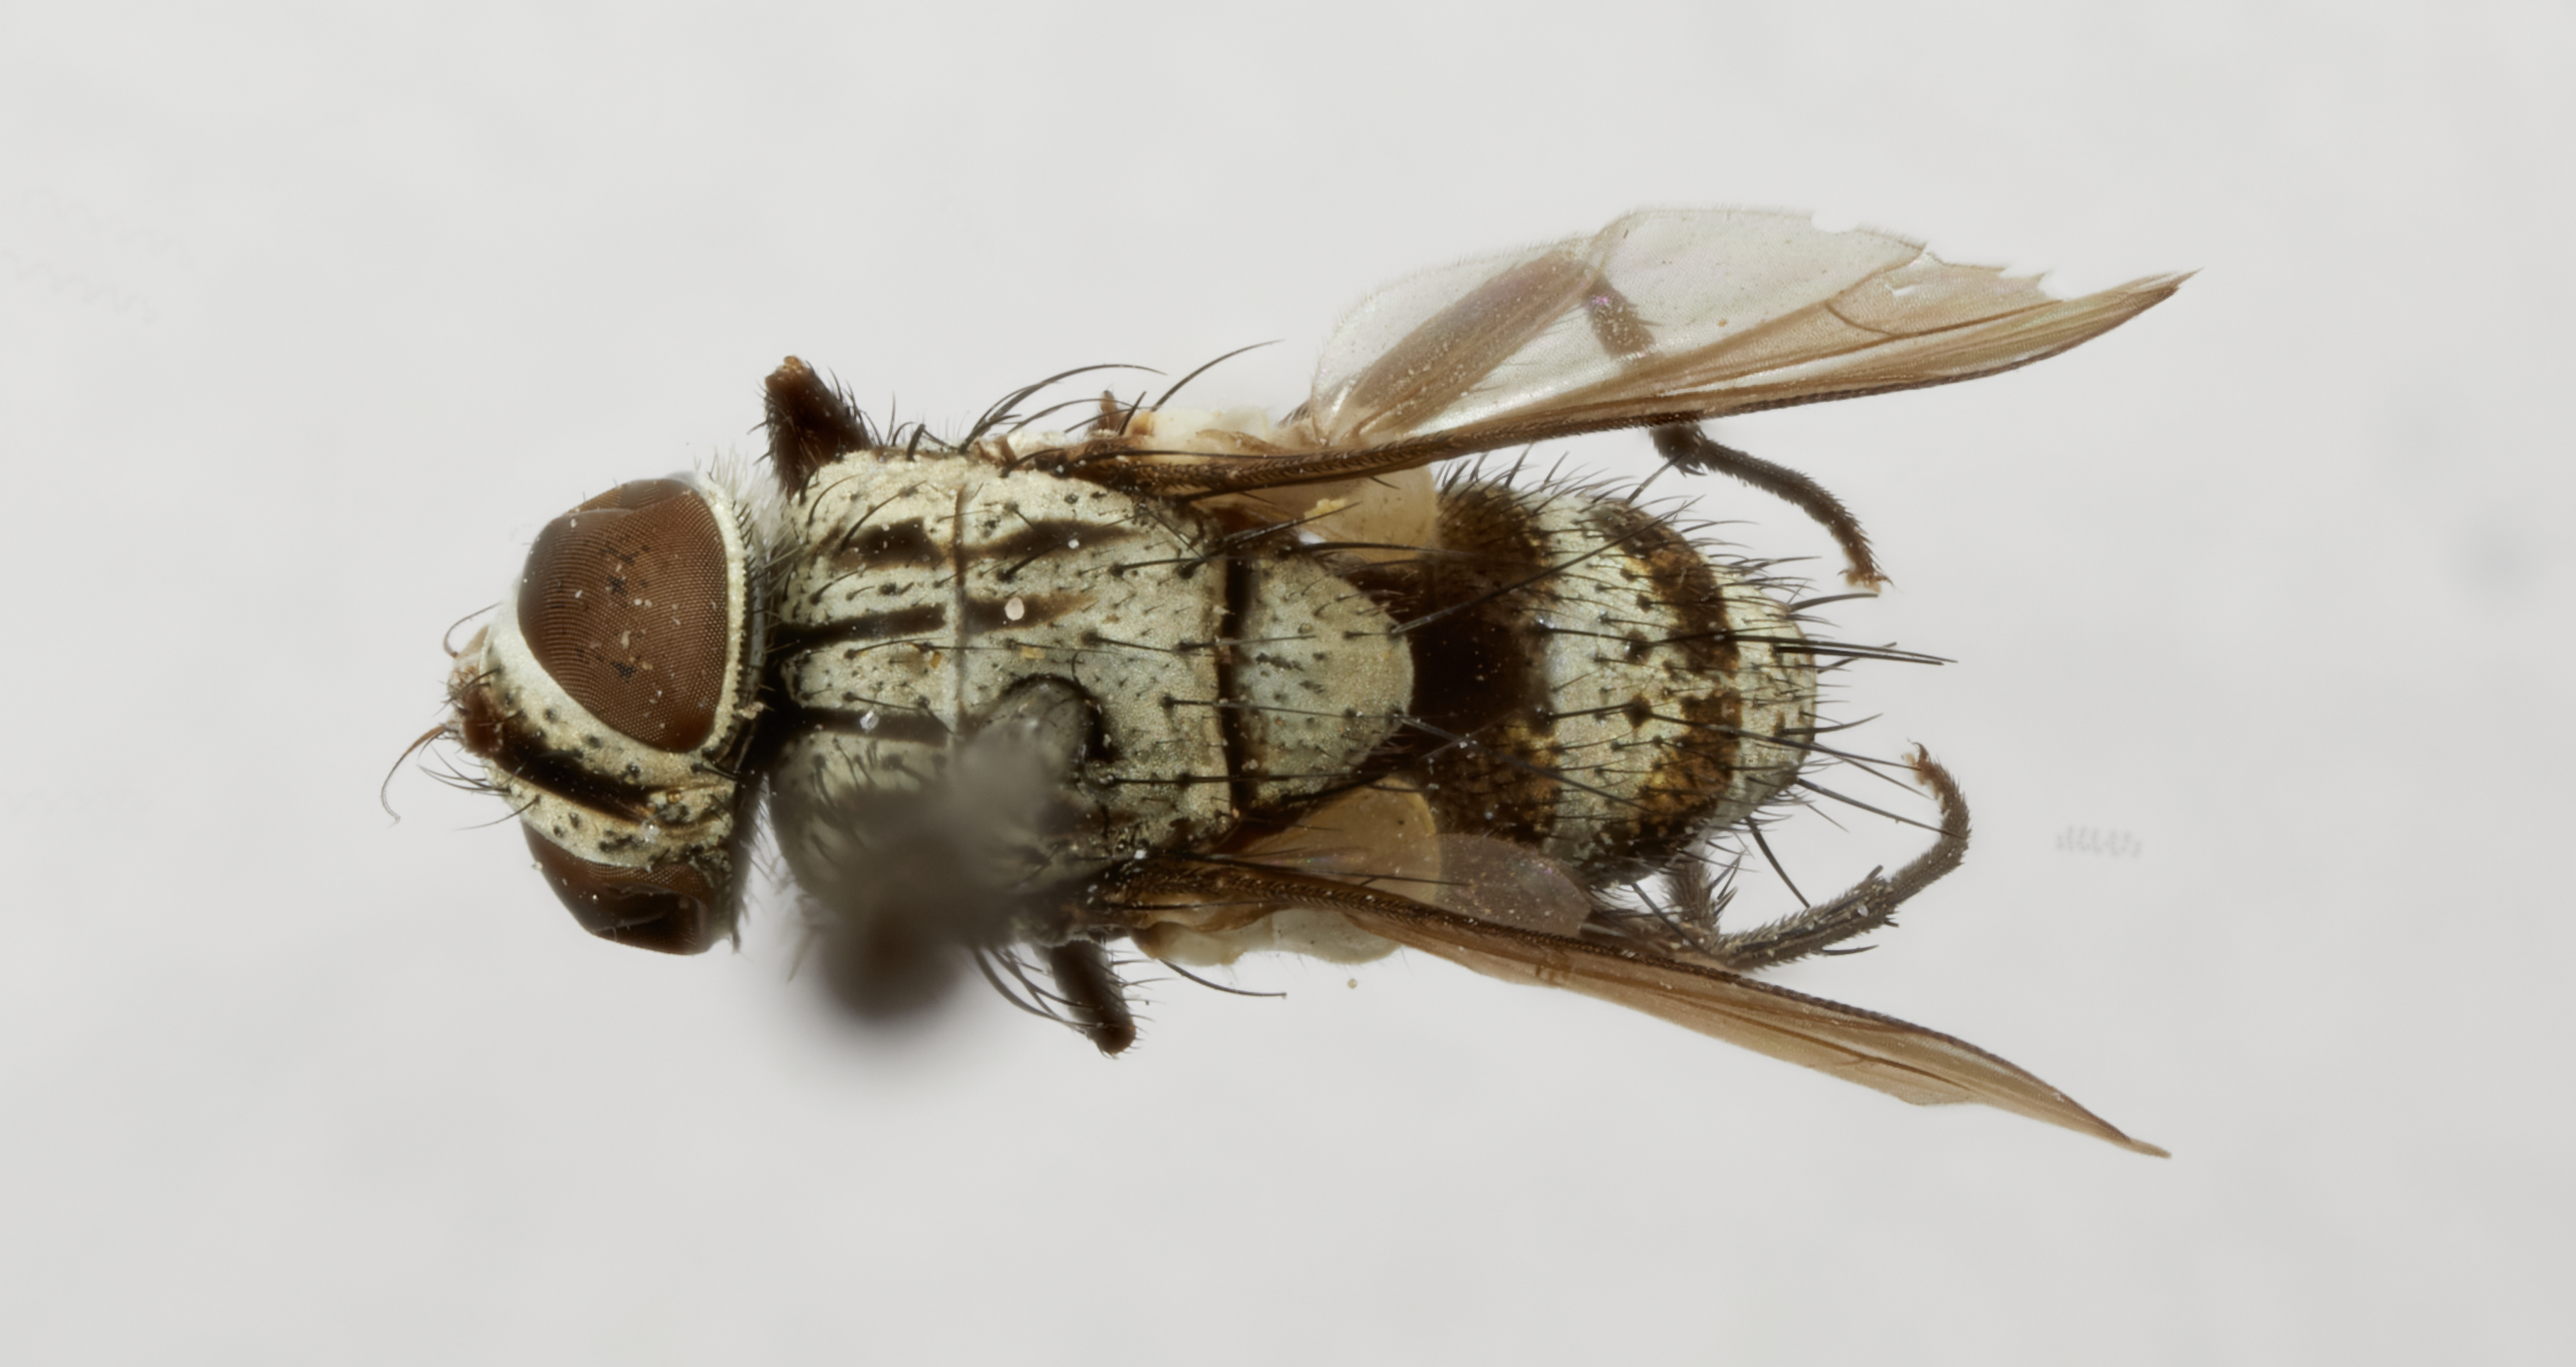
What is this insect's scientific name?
Panacemyia panamensis
